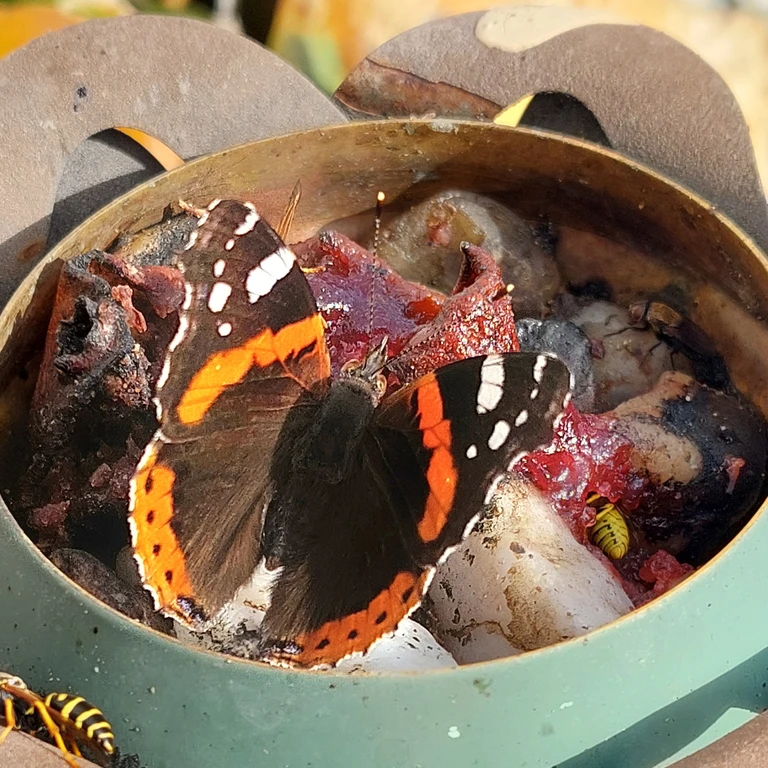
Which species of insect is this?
Vanessa atalanta
